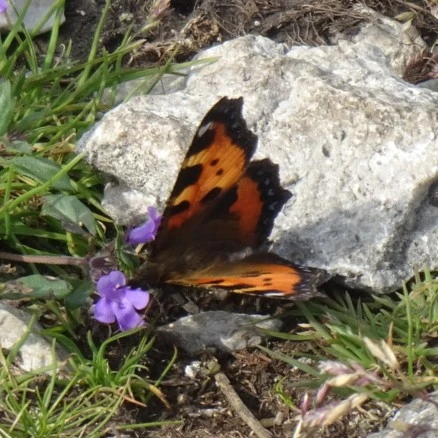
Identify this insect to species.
Aglais urticae
